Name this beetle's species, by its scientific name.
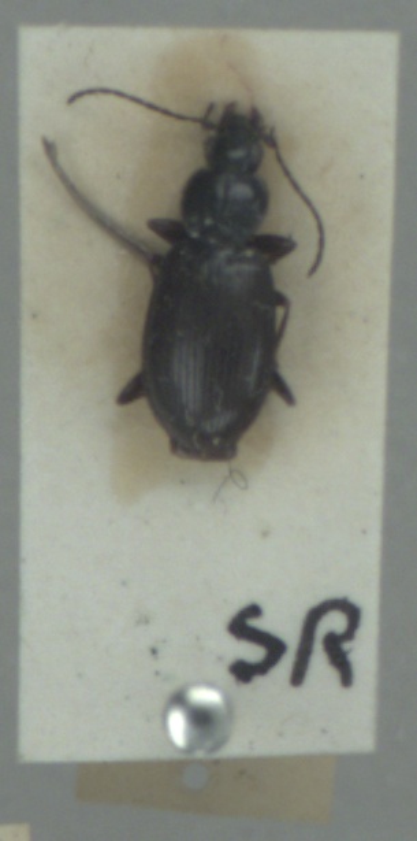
Agonum fuliginosum
